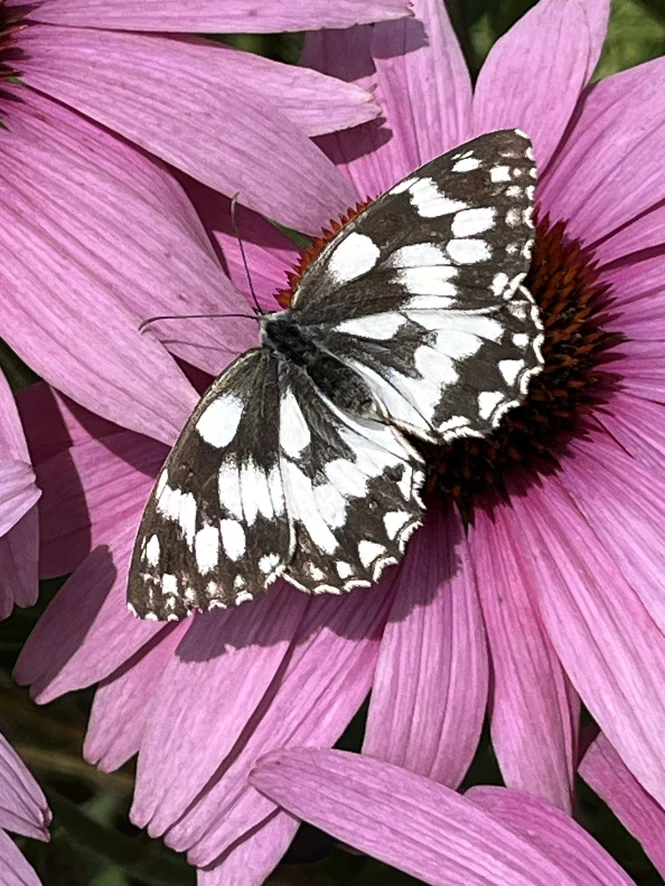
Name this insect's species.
Melanargia galathea
